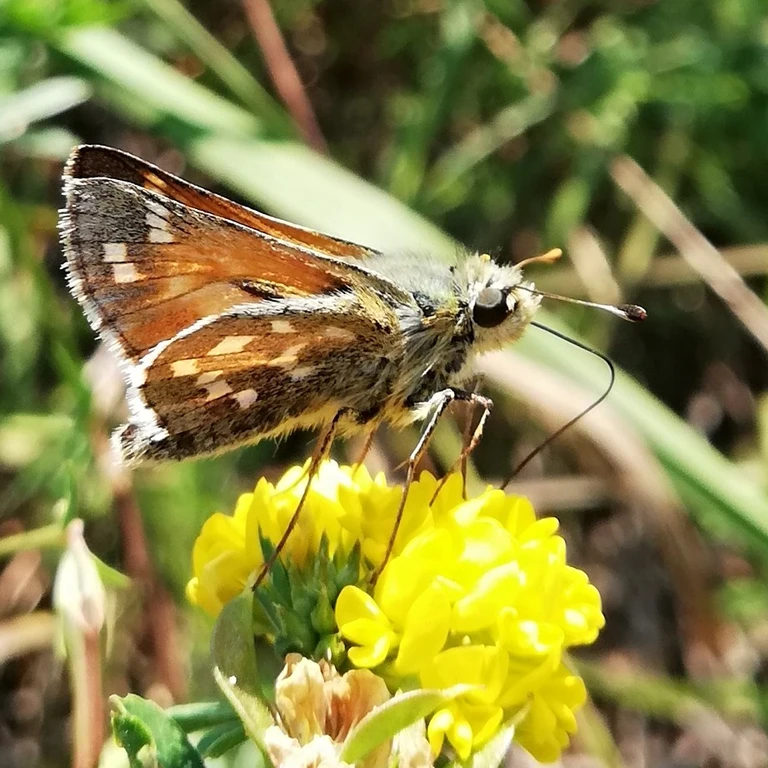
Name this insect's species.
Hesperia comma
